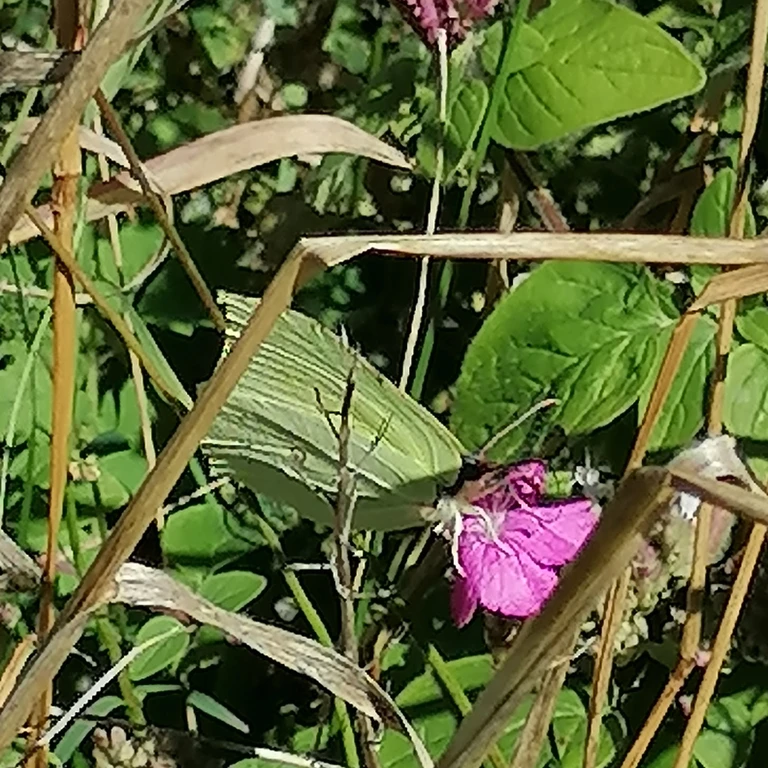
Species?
Gonepteryx rhamni
